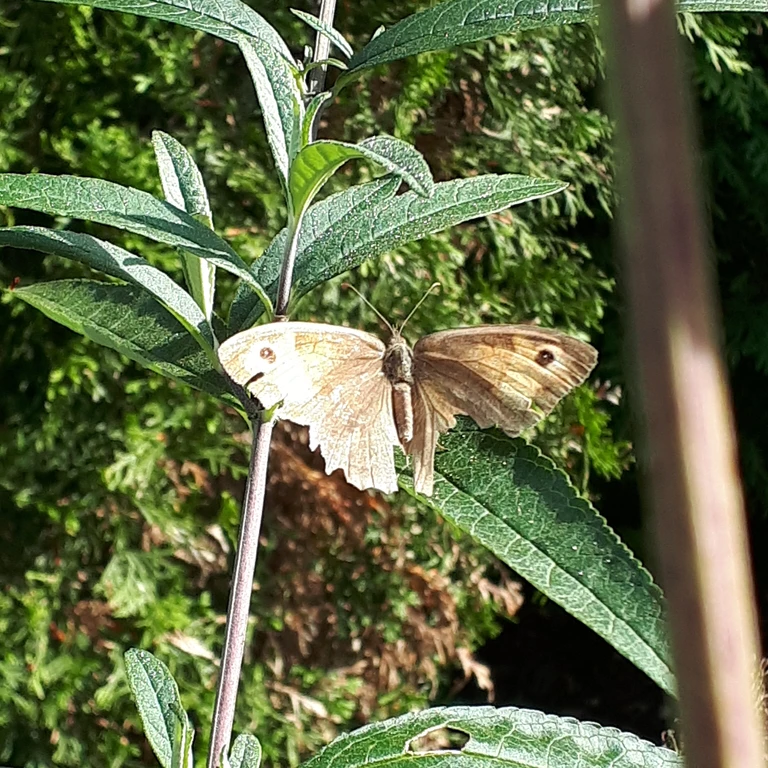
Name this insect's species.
Maniola jurtina
